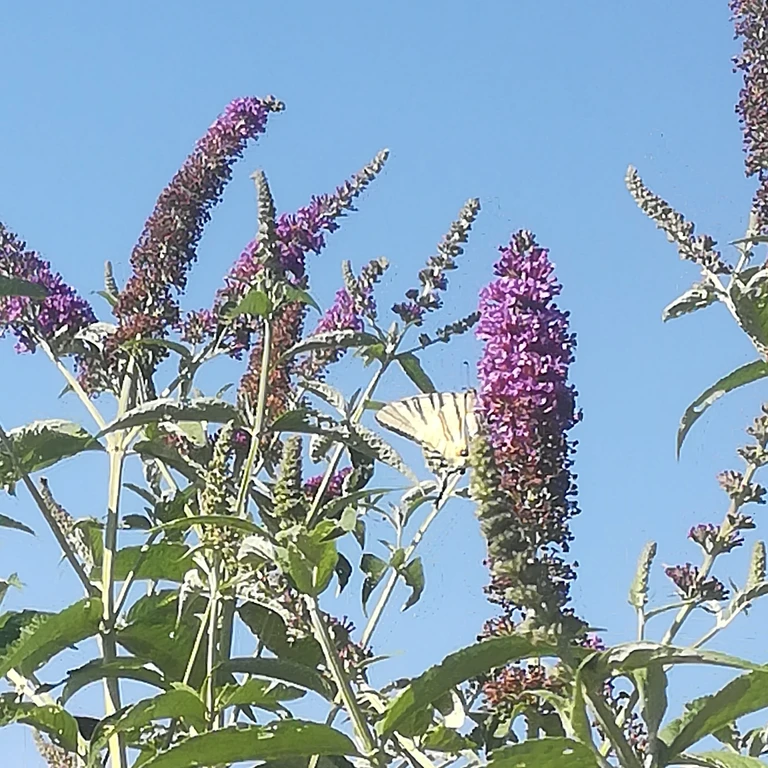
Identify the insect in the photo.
Iphiclides podalirius
